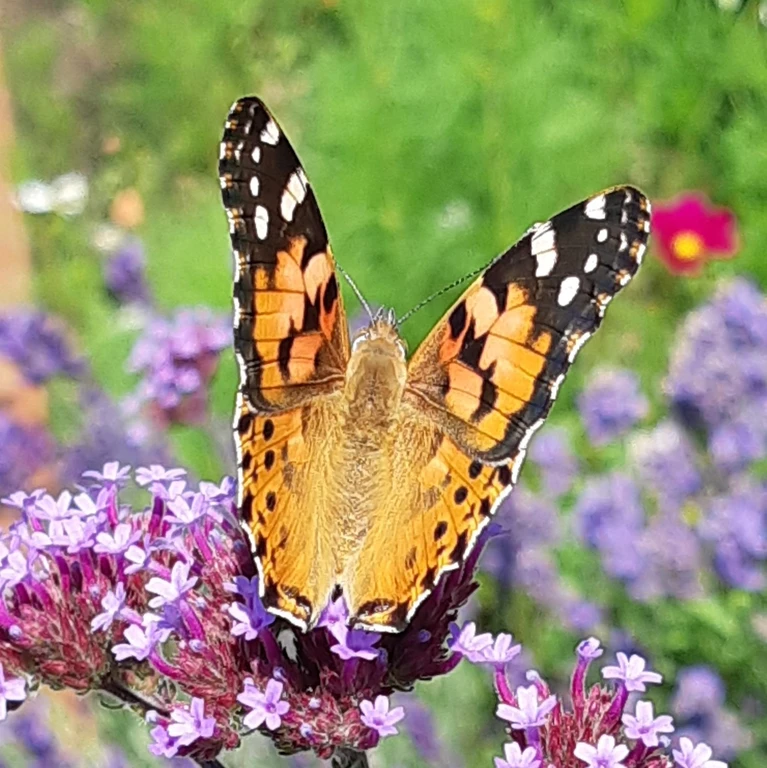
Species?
Vanessa cardui
